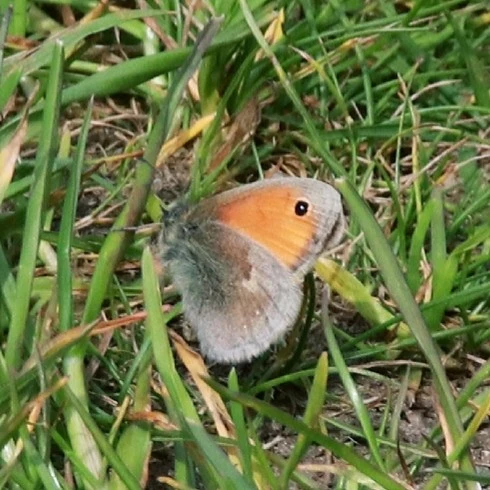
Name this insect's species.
Coenonympha pamphilus
